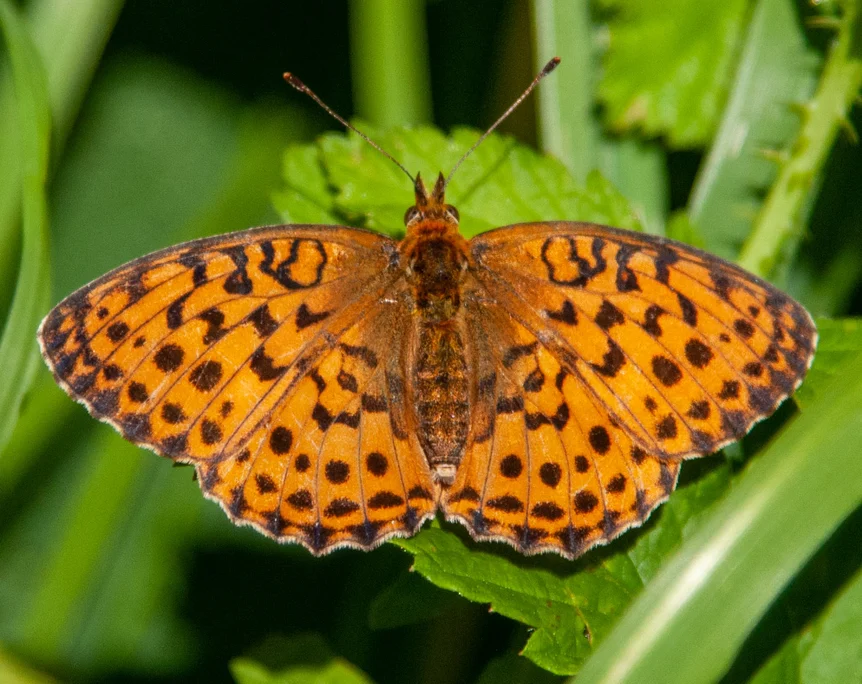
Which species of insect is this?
Brenthis daphne
